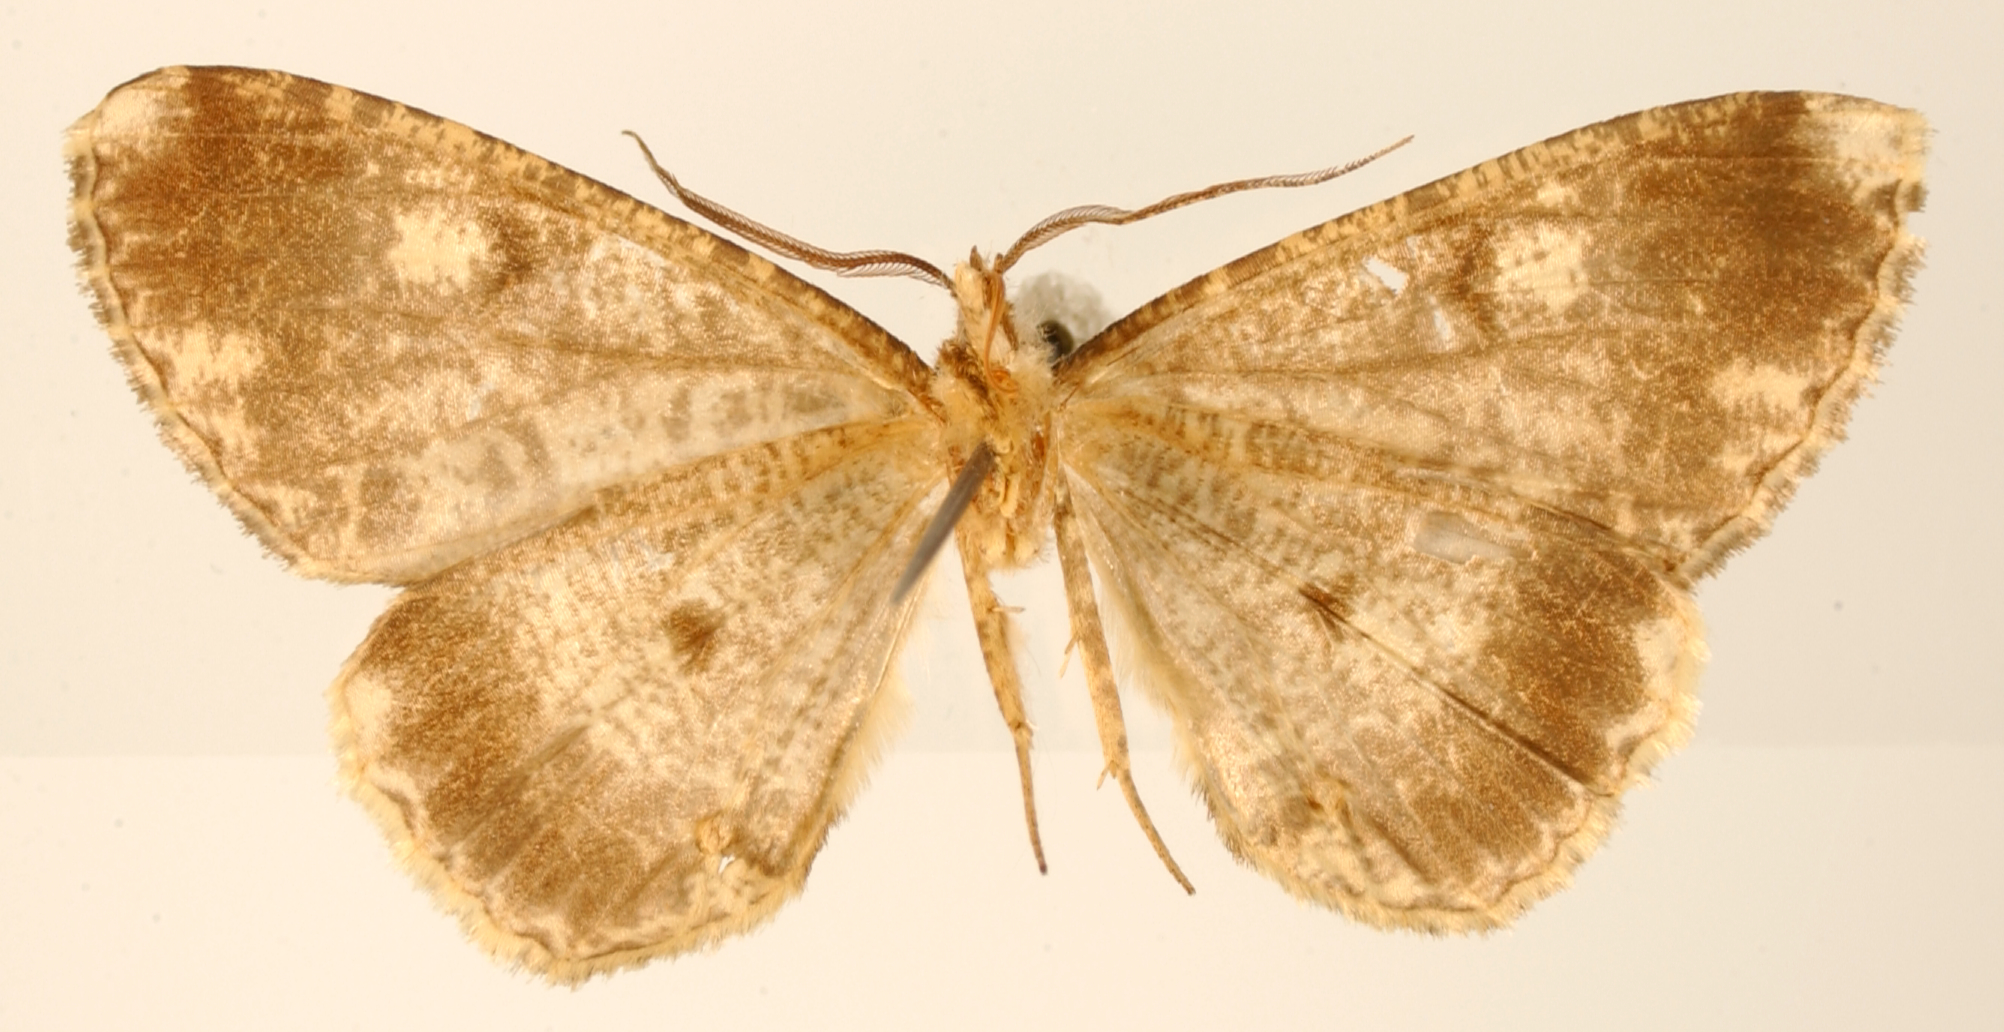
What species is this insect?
Pherotesia subsimilis
